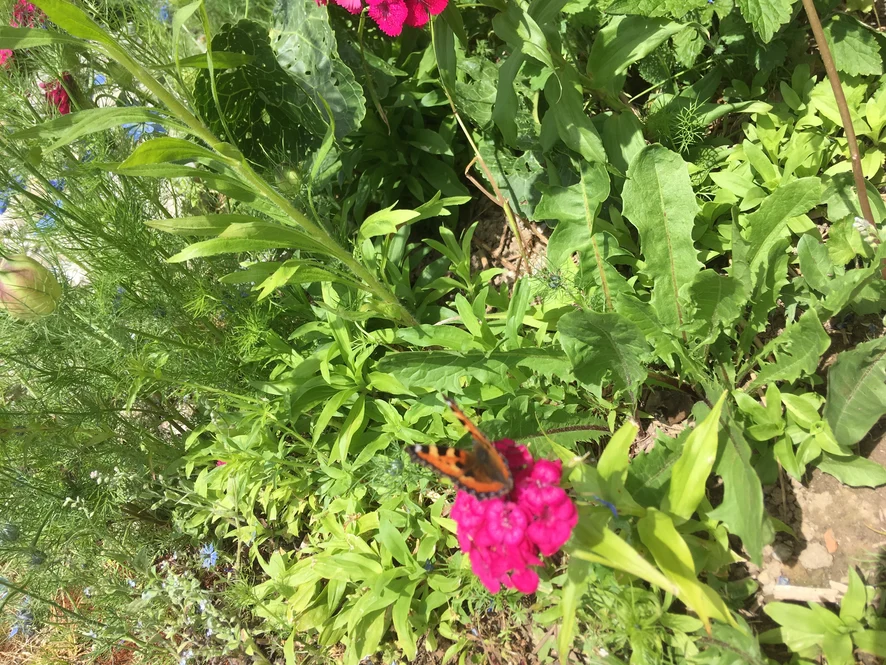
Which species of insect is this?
Aglais urticae
